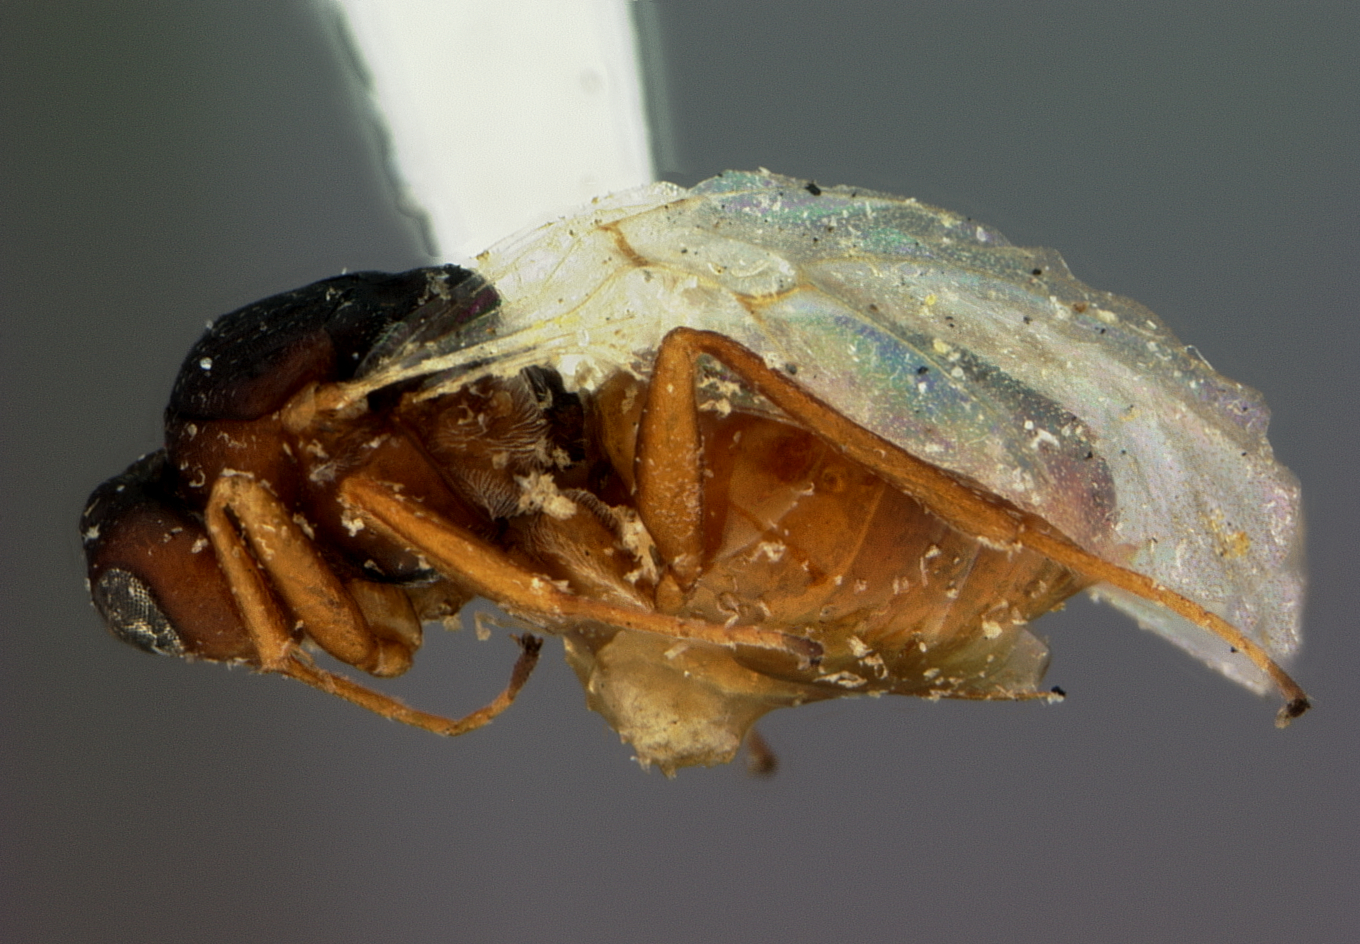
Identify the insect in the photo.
Antistrophus rufus
